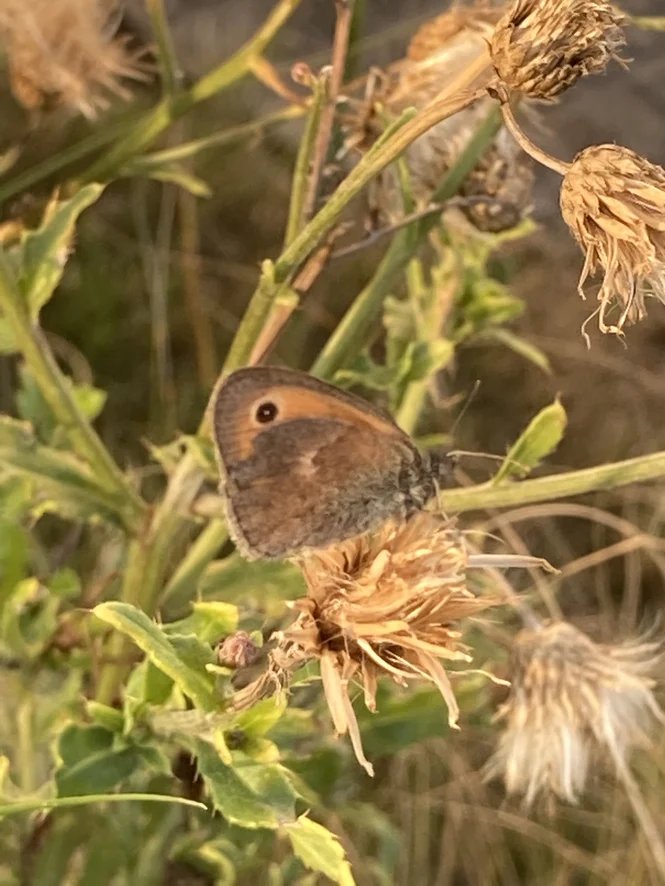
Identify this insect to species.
Coenonympha pamphilus
